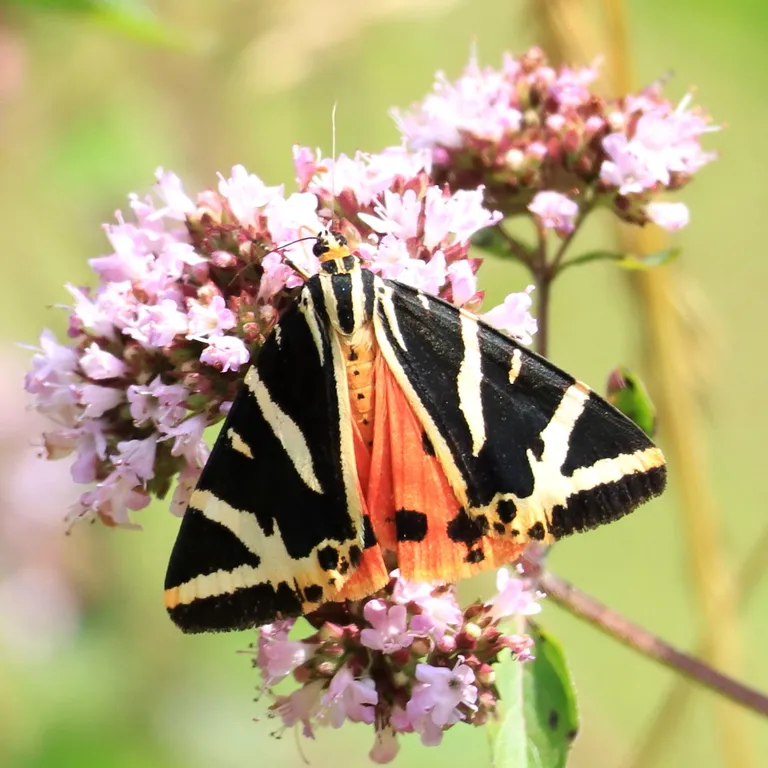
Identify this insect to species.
Euplagia quadripunctaria
